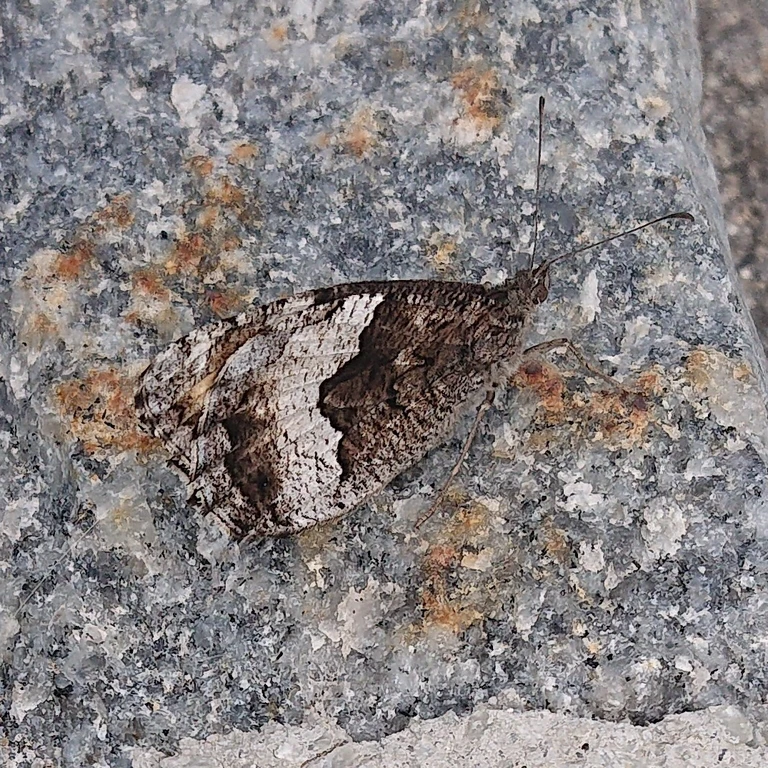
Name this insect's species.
Hipparchia alcyone
